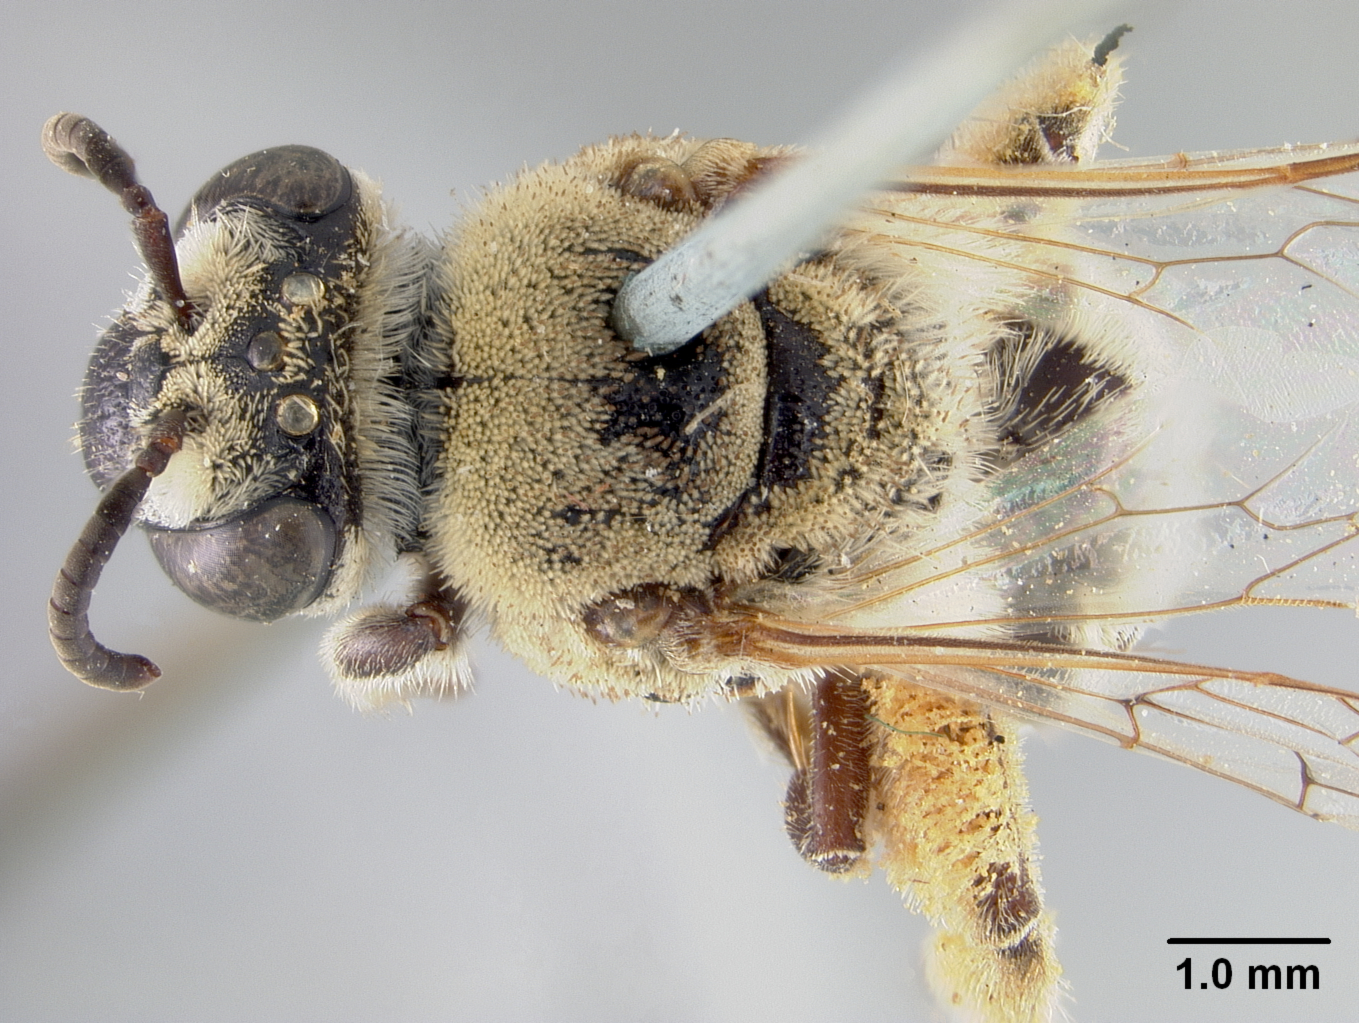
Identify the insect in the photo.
Colletes aberrans
